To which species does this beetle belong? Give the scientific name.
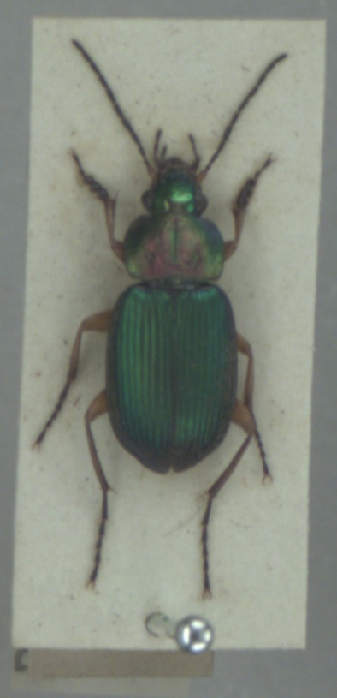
Chlaenius nigricornis
